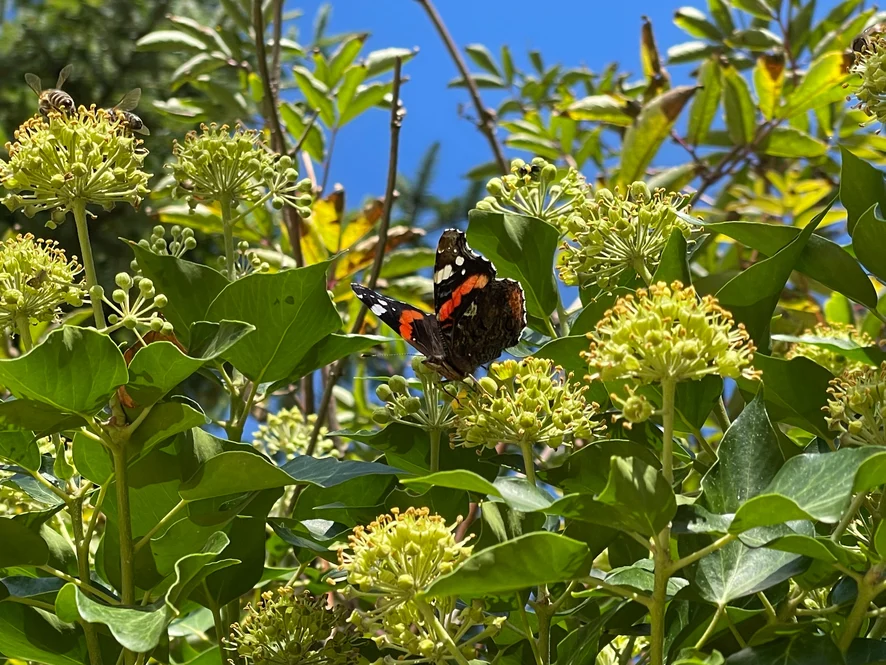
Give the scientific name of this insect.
Vanessa atalanta
